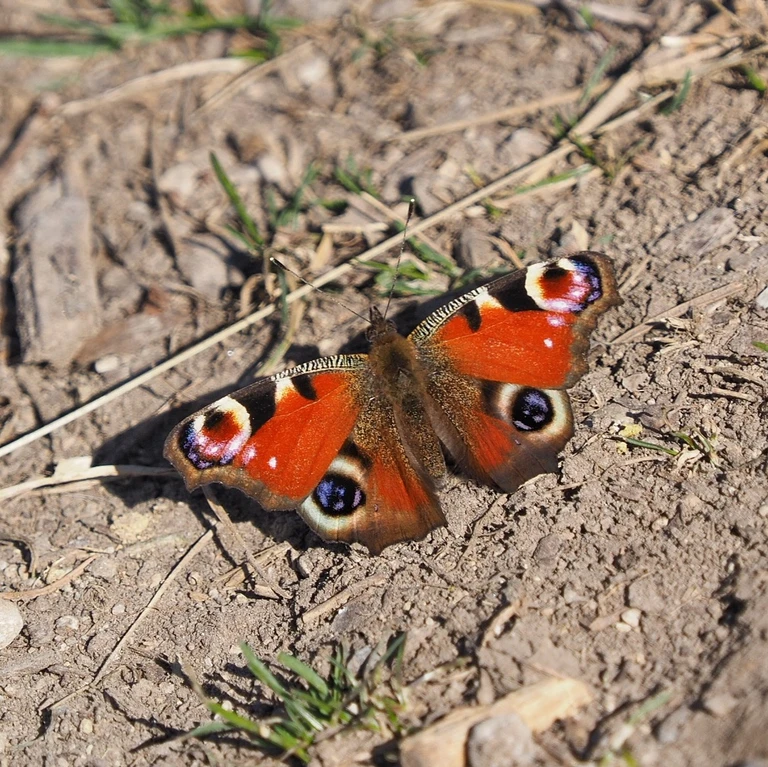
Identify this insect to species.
Aglais io
